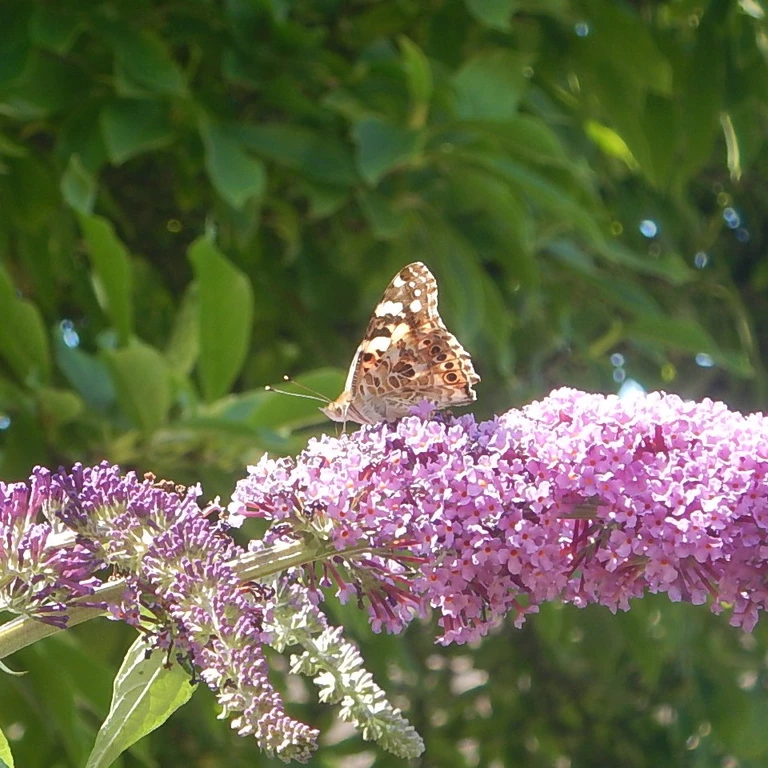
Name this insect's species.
Vanessa cardui
